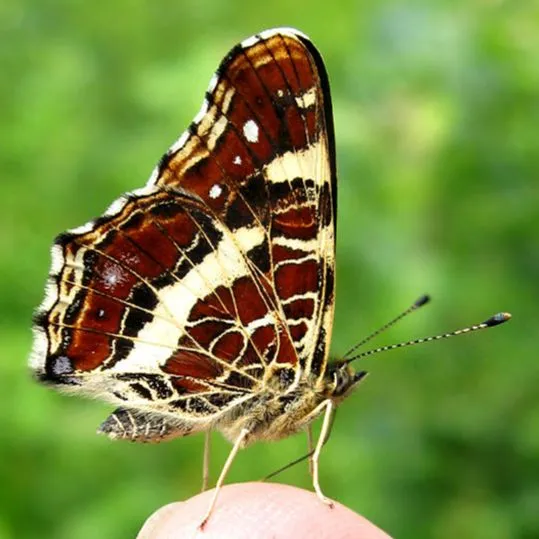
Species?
Araschnia levana
